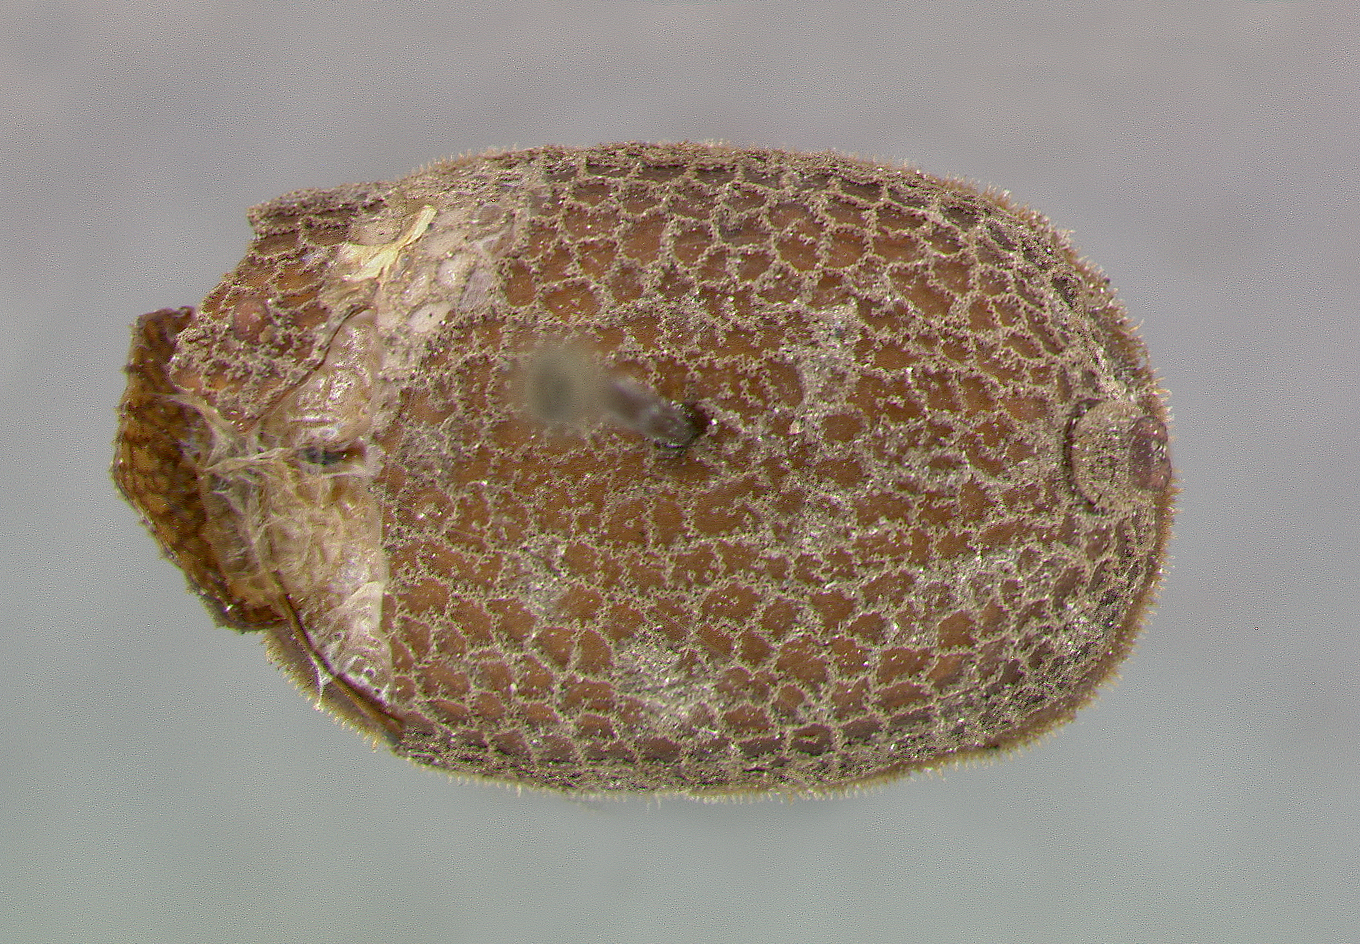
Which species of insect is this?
Microdon piperi
